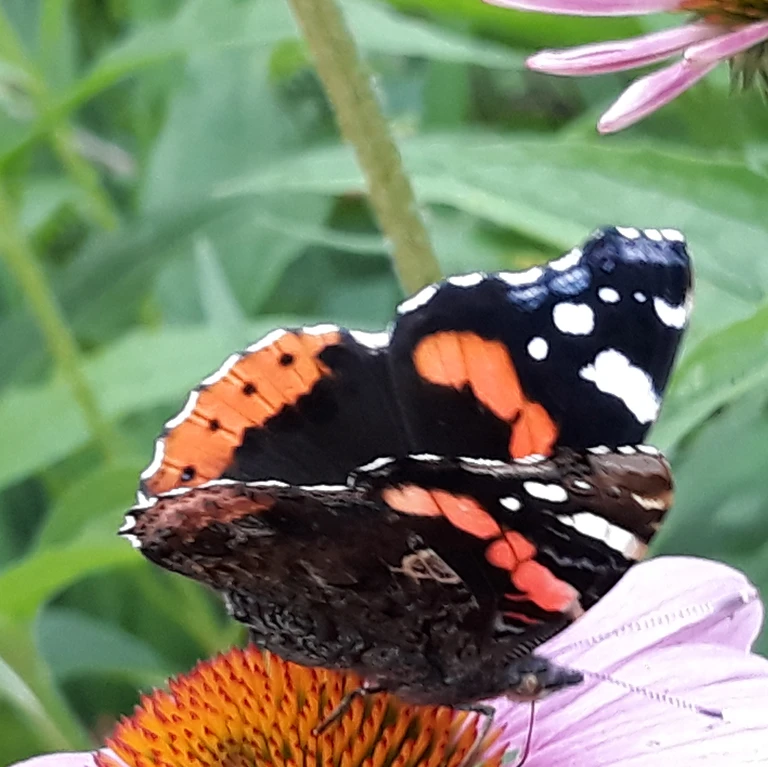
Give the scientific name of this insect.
Vanessa atalanta
